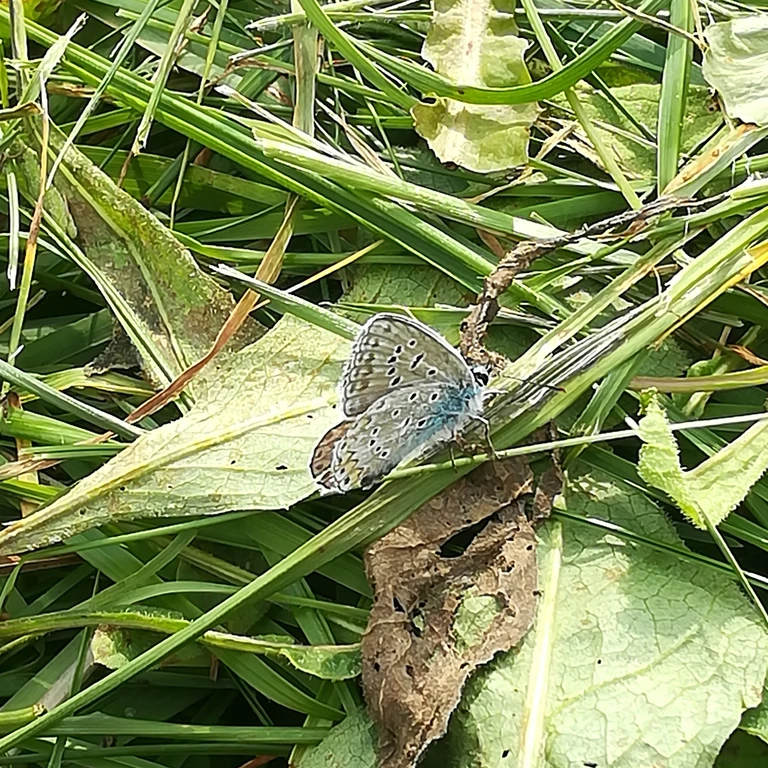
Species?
Polyommatus icarus
